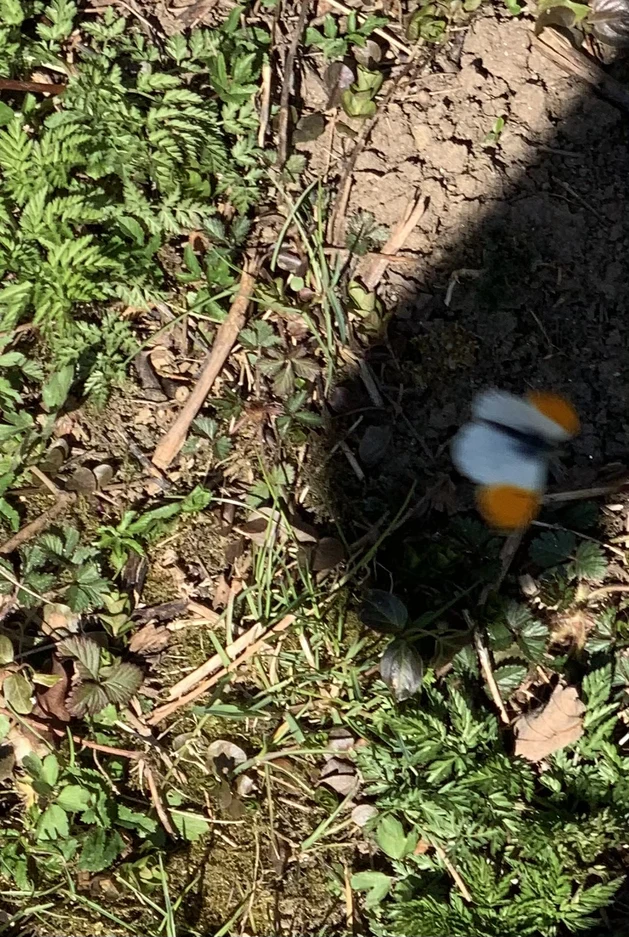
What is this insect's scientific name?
Anthocharis cardamines
